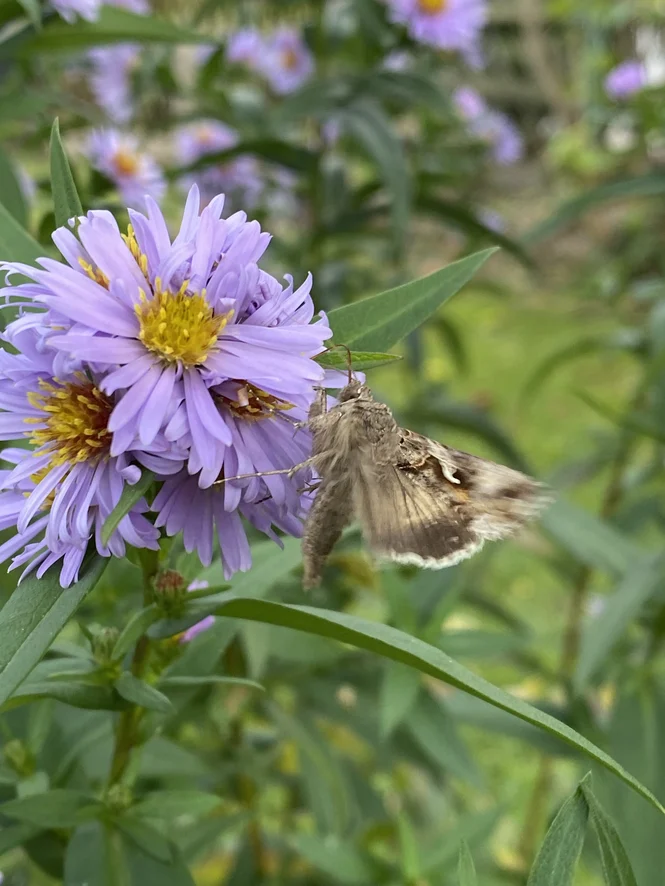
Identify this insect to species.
Autographa gamma
